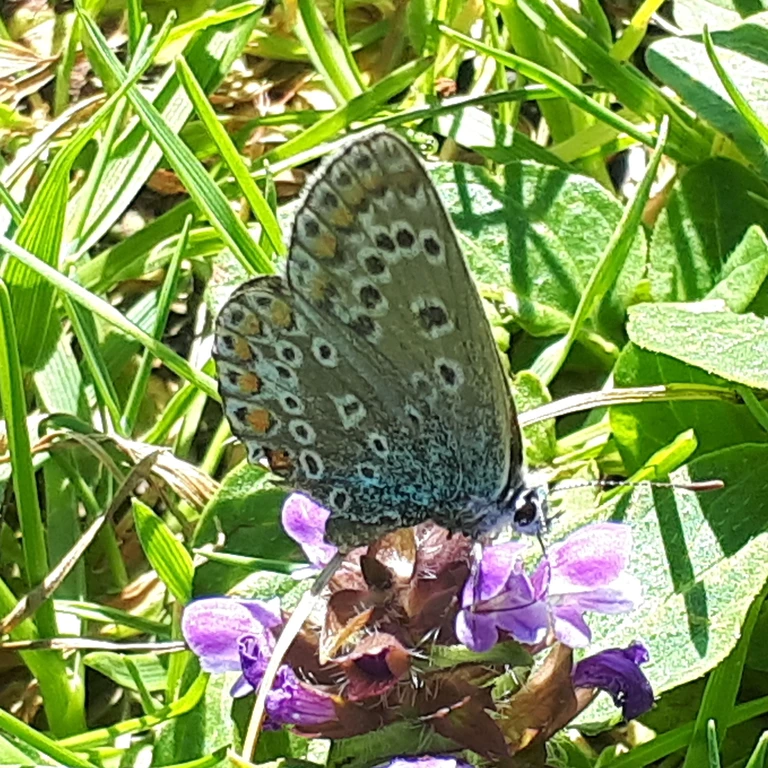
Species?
Polyommatus icarus
